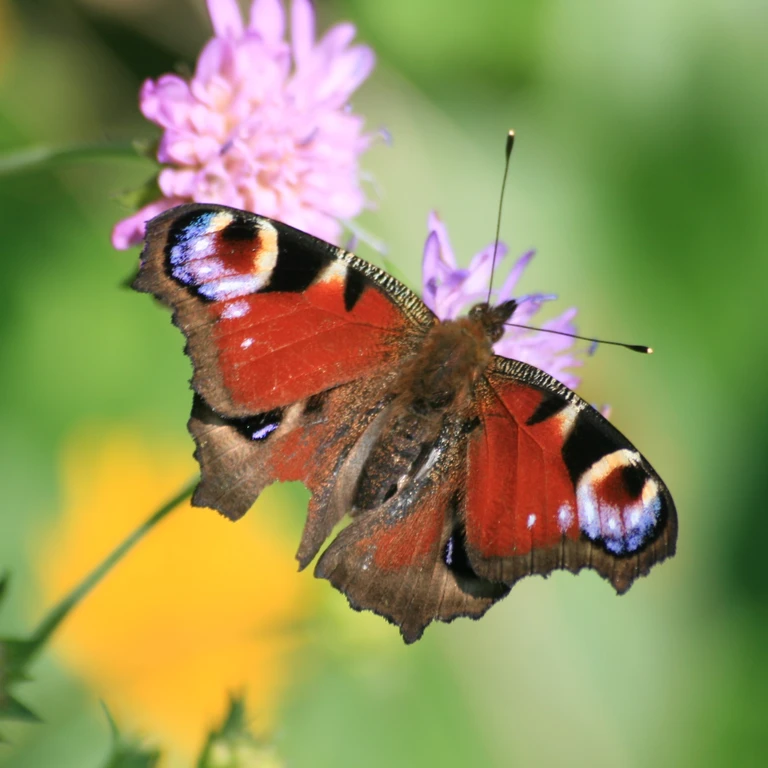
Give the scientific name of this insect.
Aglais io
